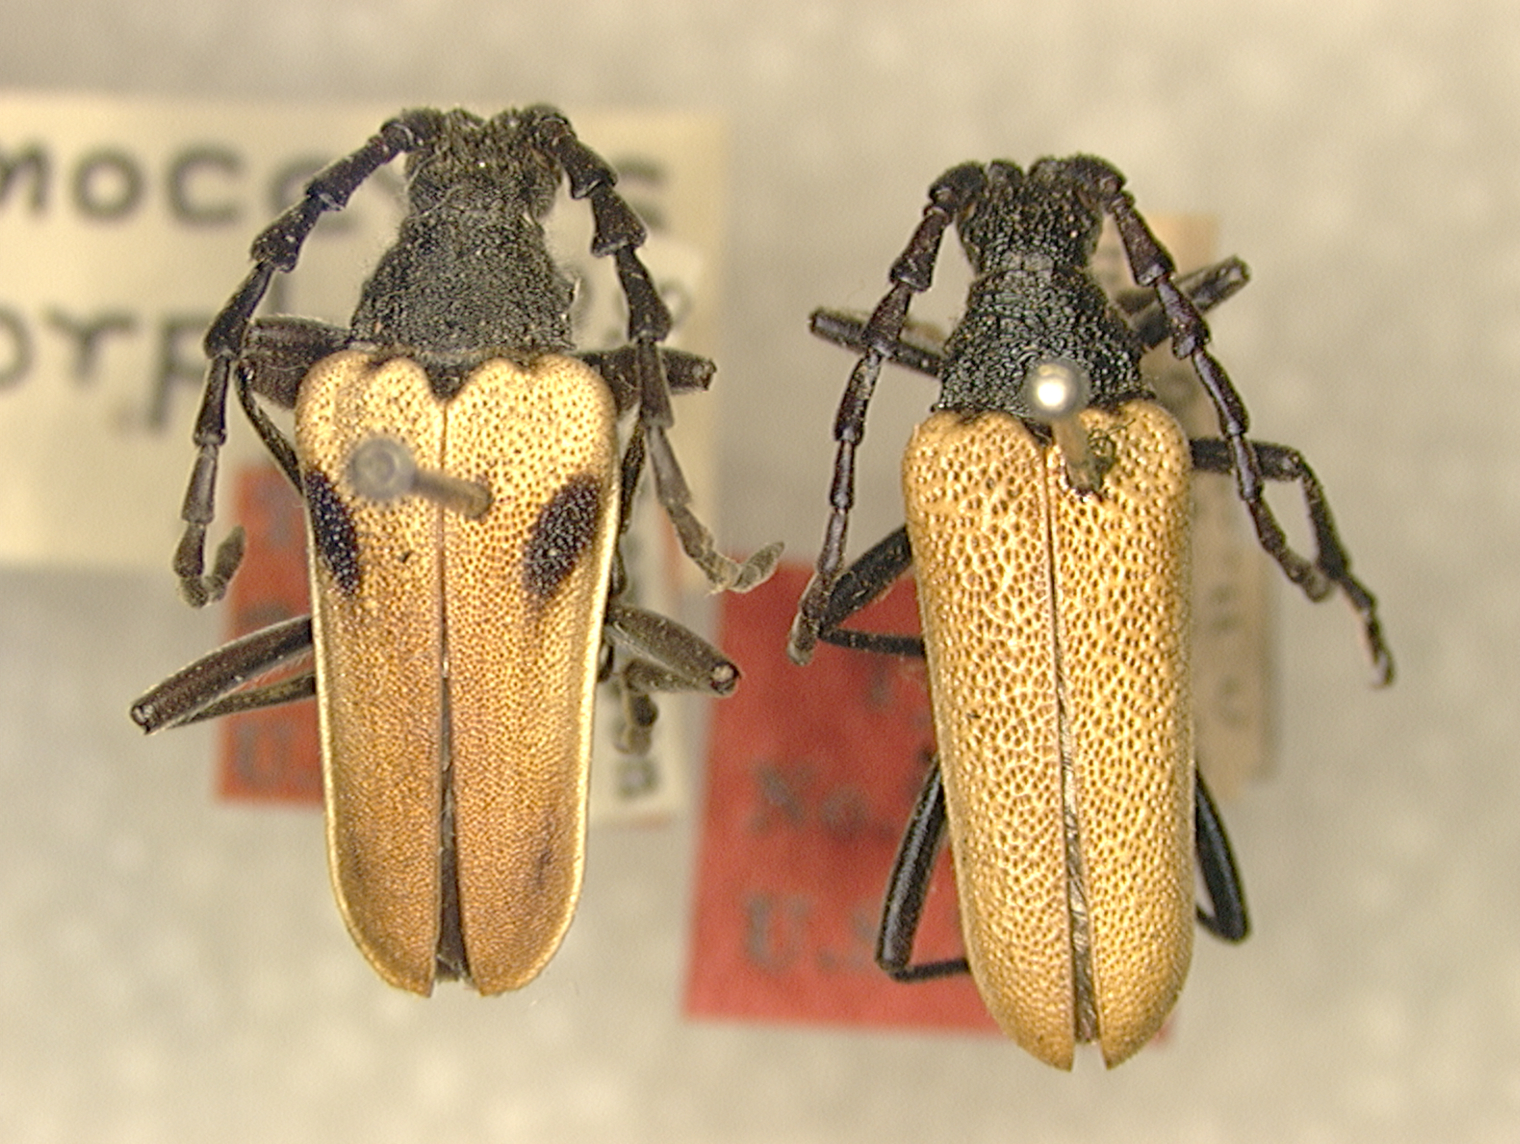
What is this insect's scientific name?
Desmocerus dimorphus (also Desmocerus californicus)
